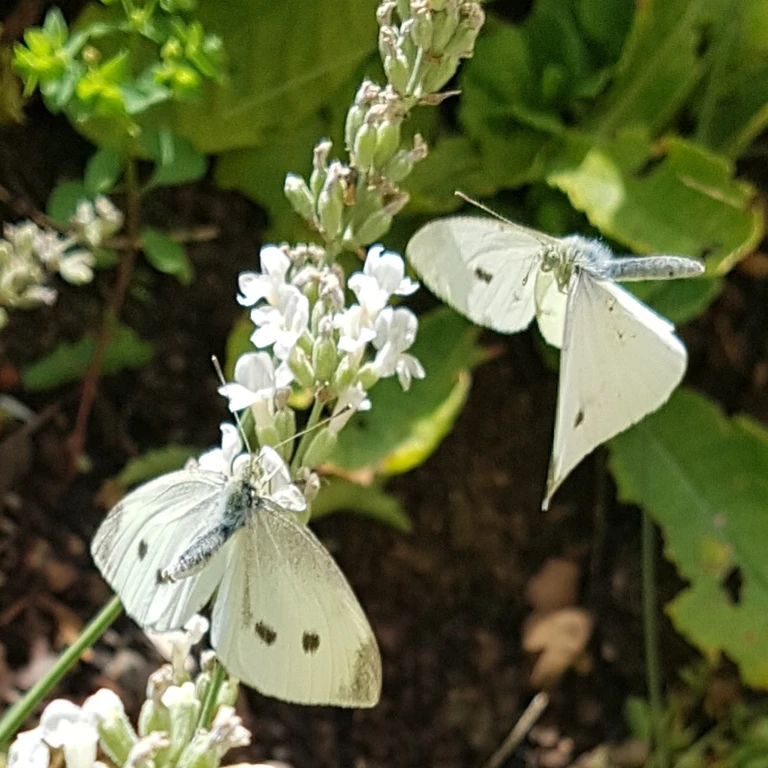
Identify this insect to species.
Pieris rapae
